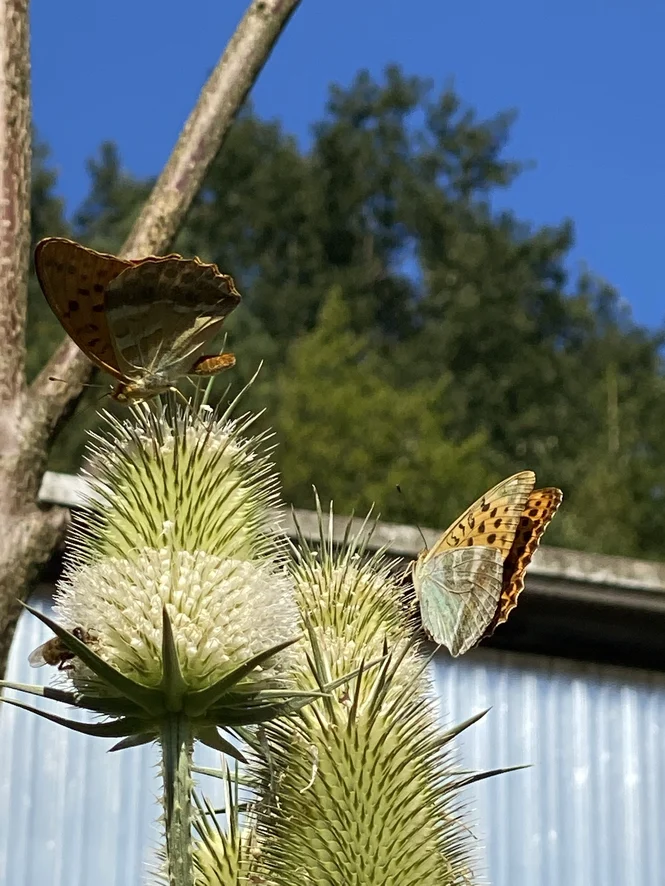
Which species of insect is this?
Argynnis paphia
